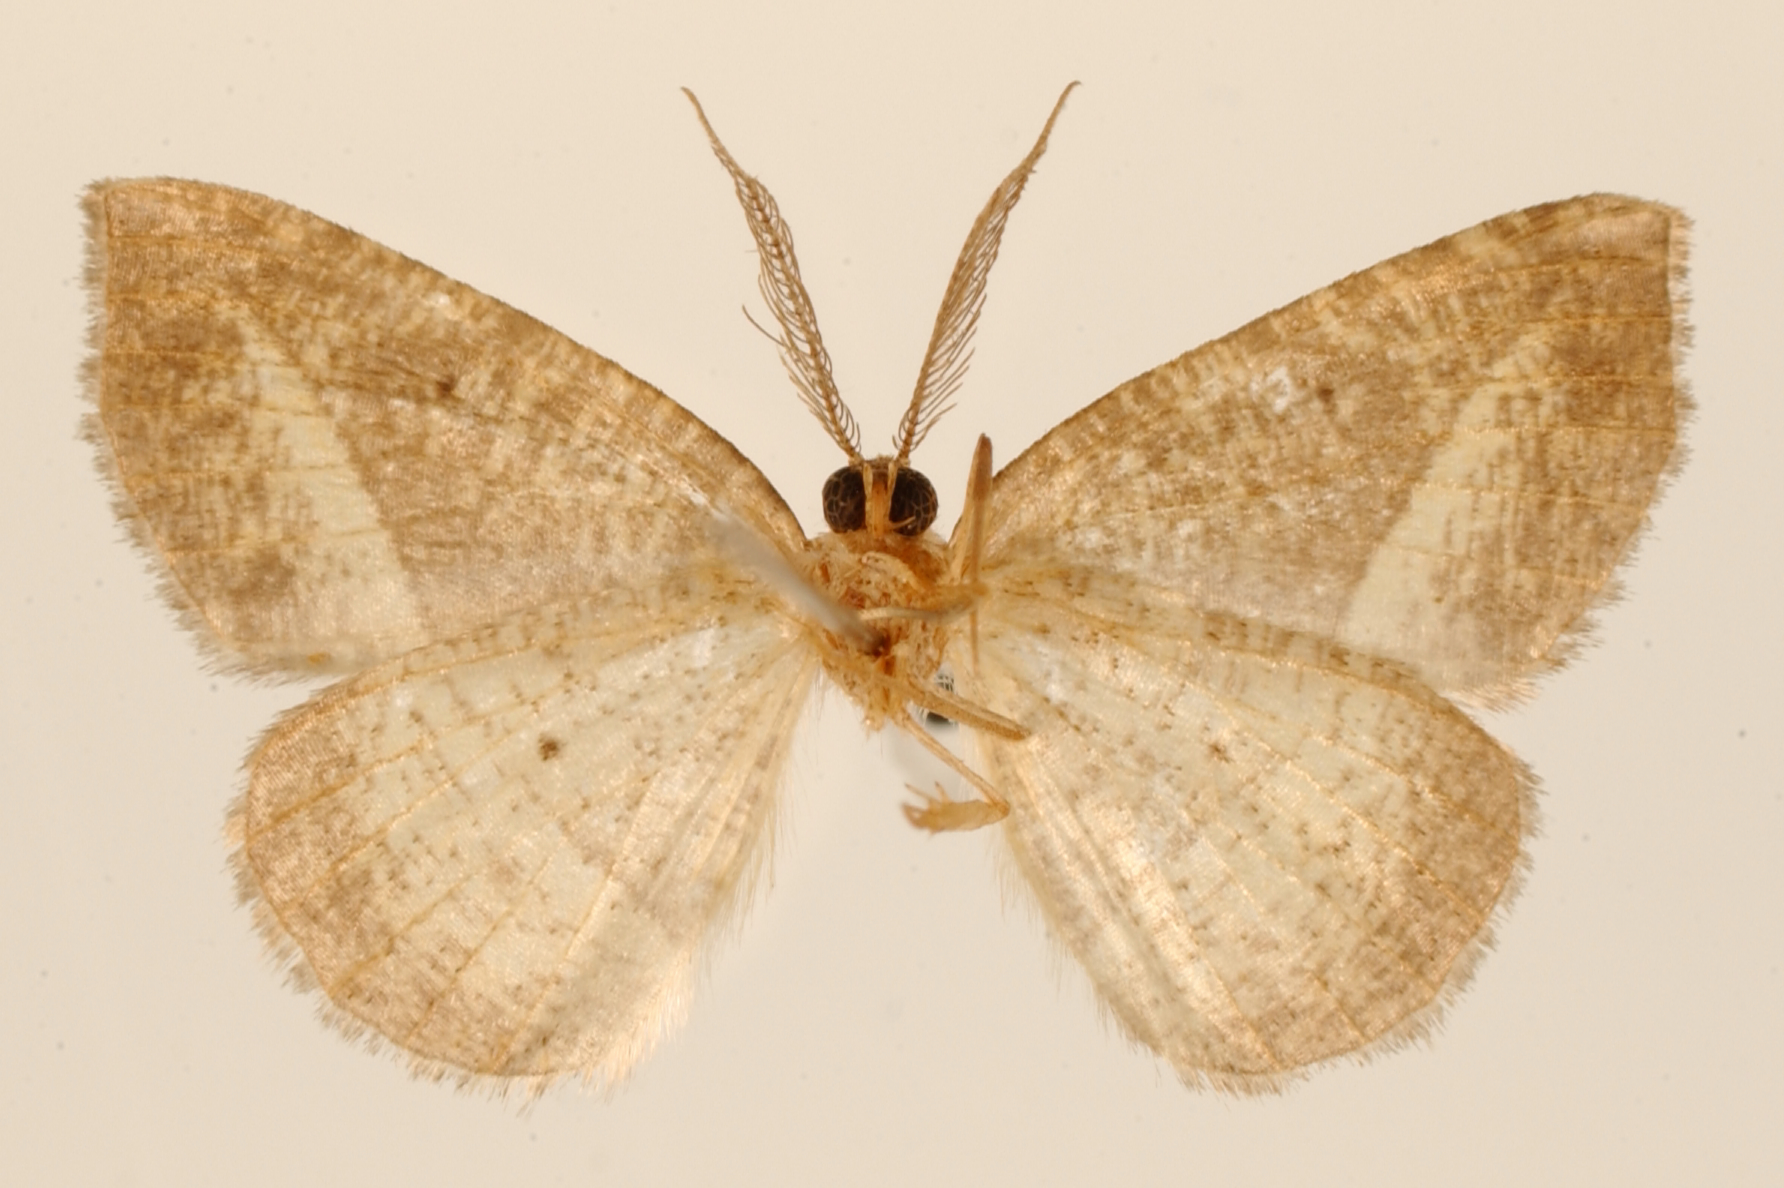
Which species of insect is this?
Apicia porrigaria
